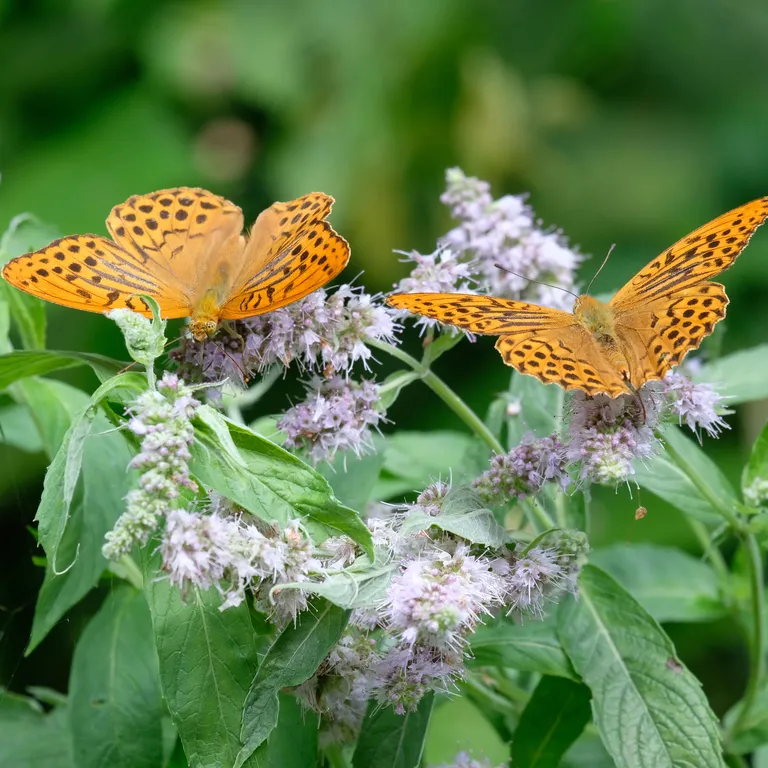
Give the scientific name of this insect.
Argynnis paphia
